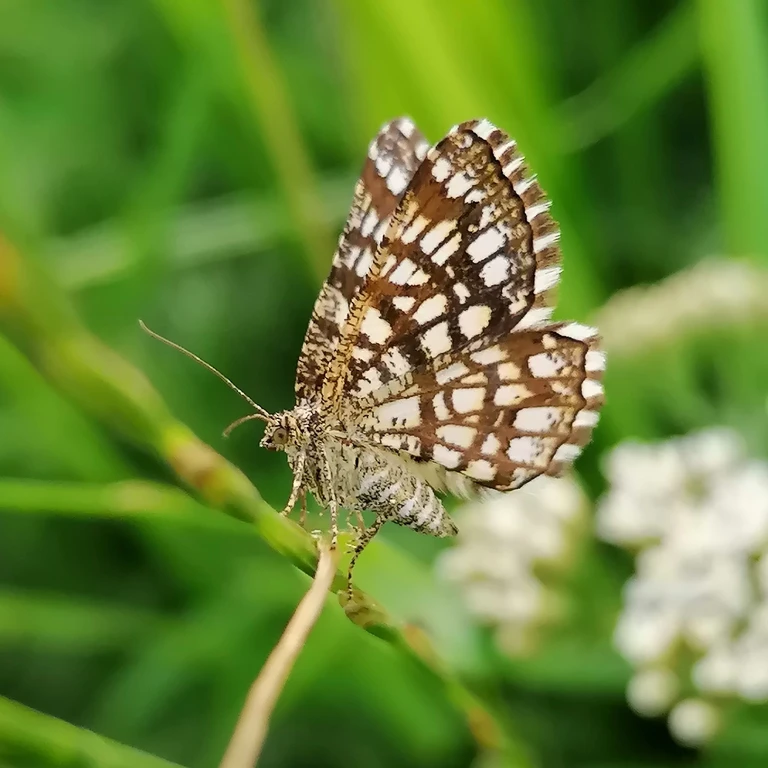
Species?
Chiasmia clathrata
